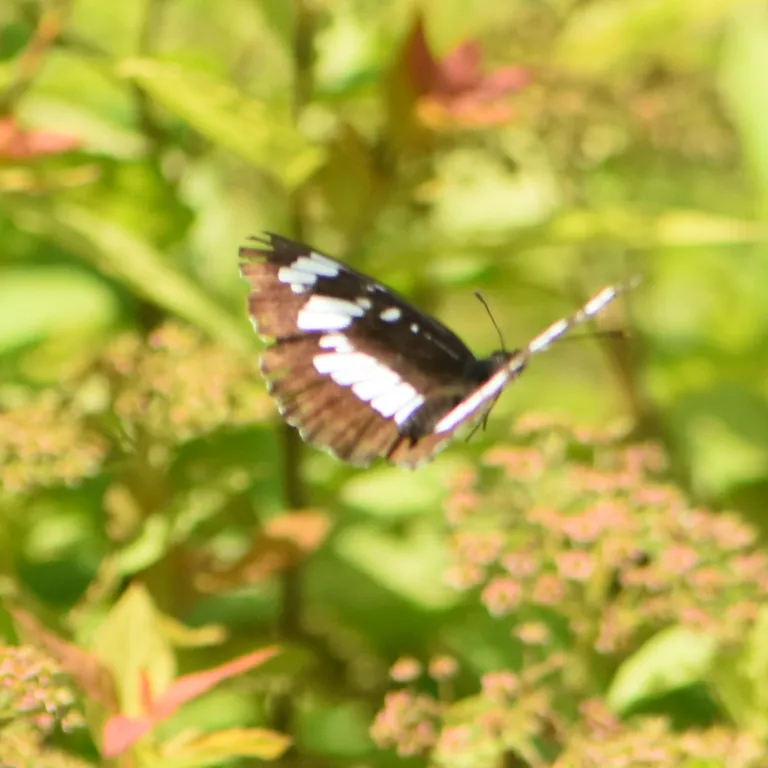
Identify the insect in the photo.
Neptis rivularis
